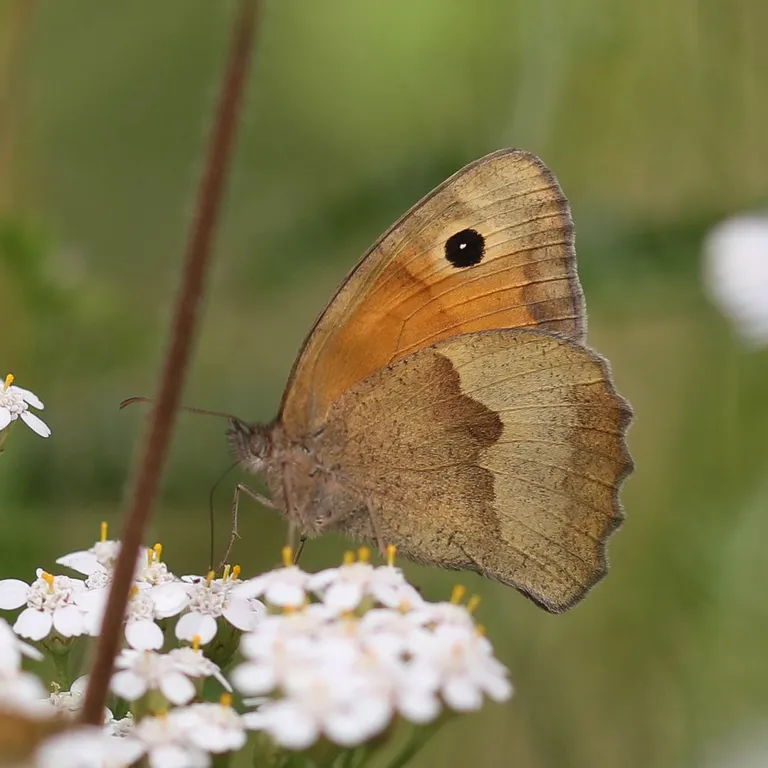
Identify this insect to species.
Maniola jurtina
